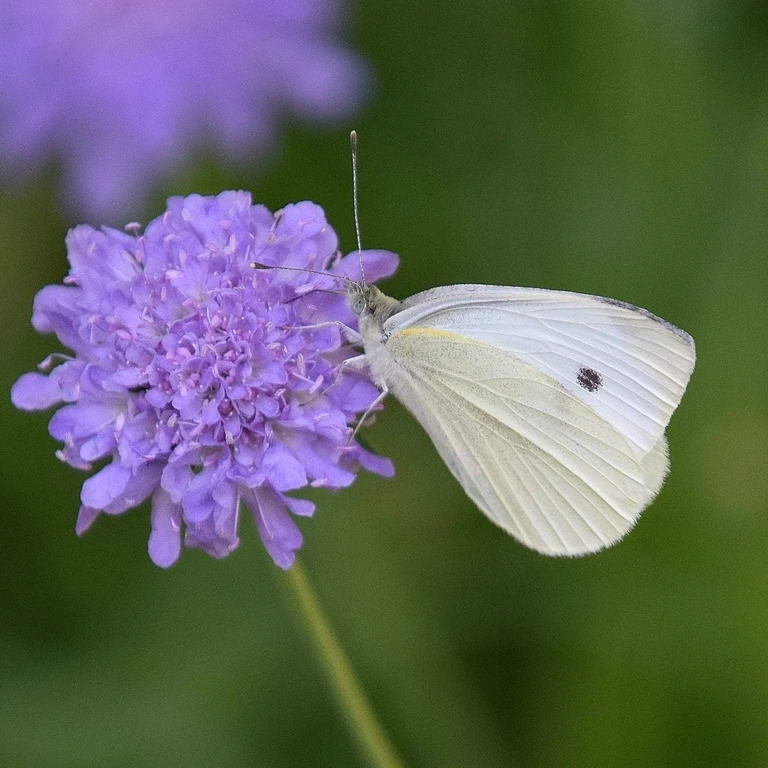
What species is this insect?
Pieris rapae
